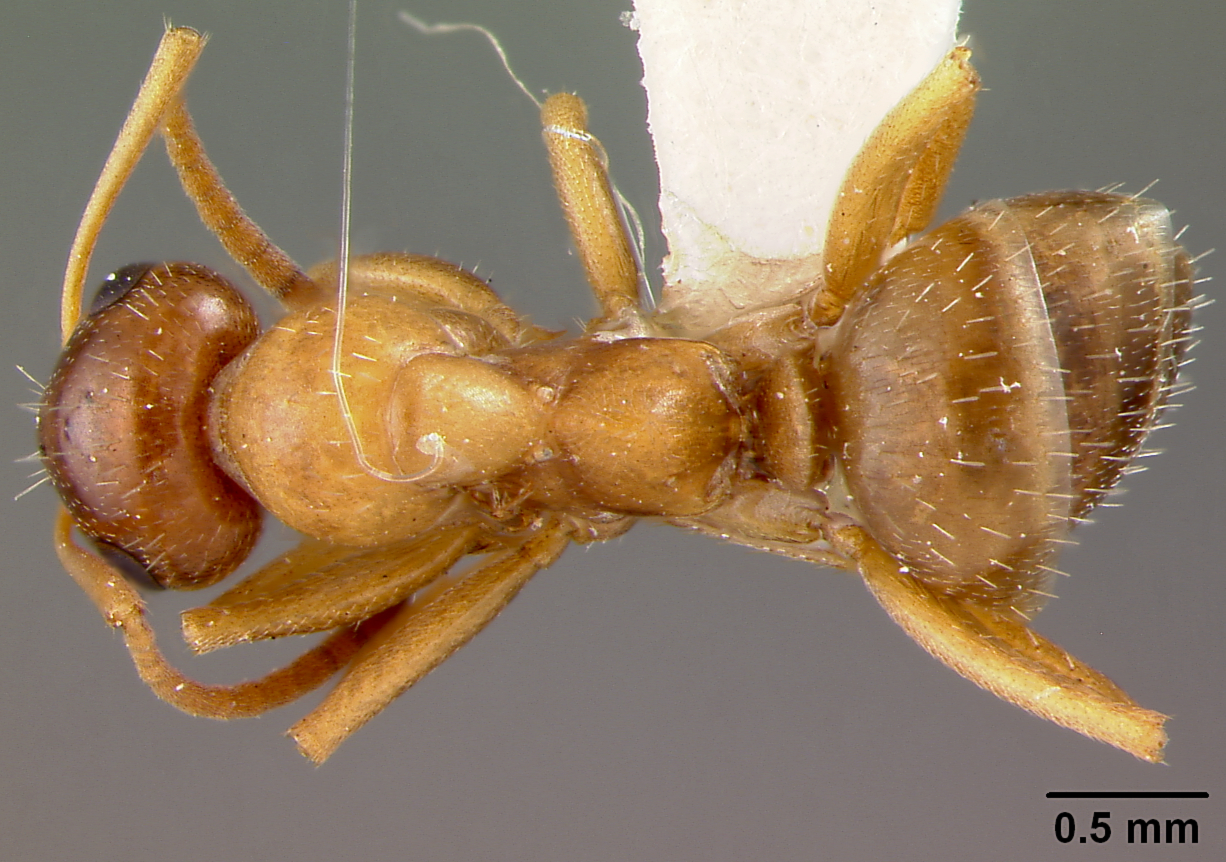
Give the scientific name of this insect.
Formica neogagates
